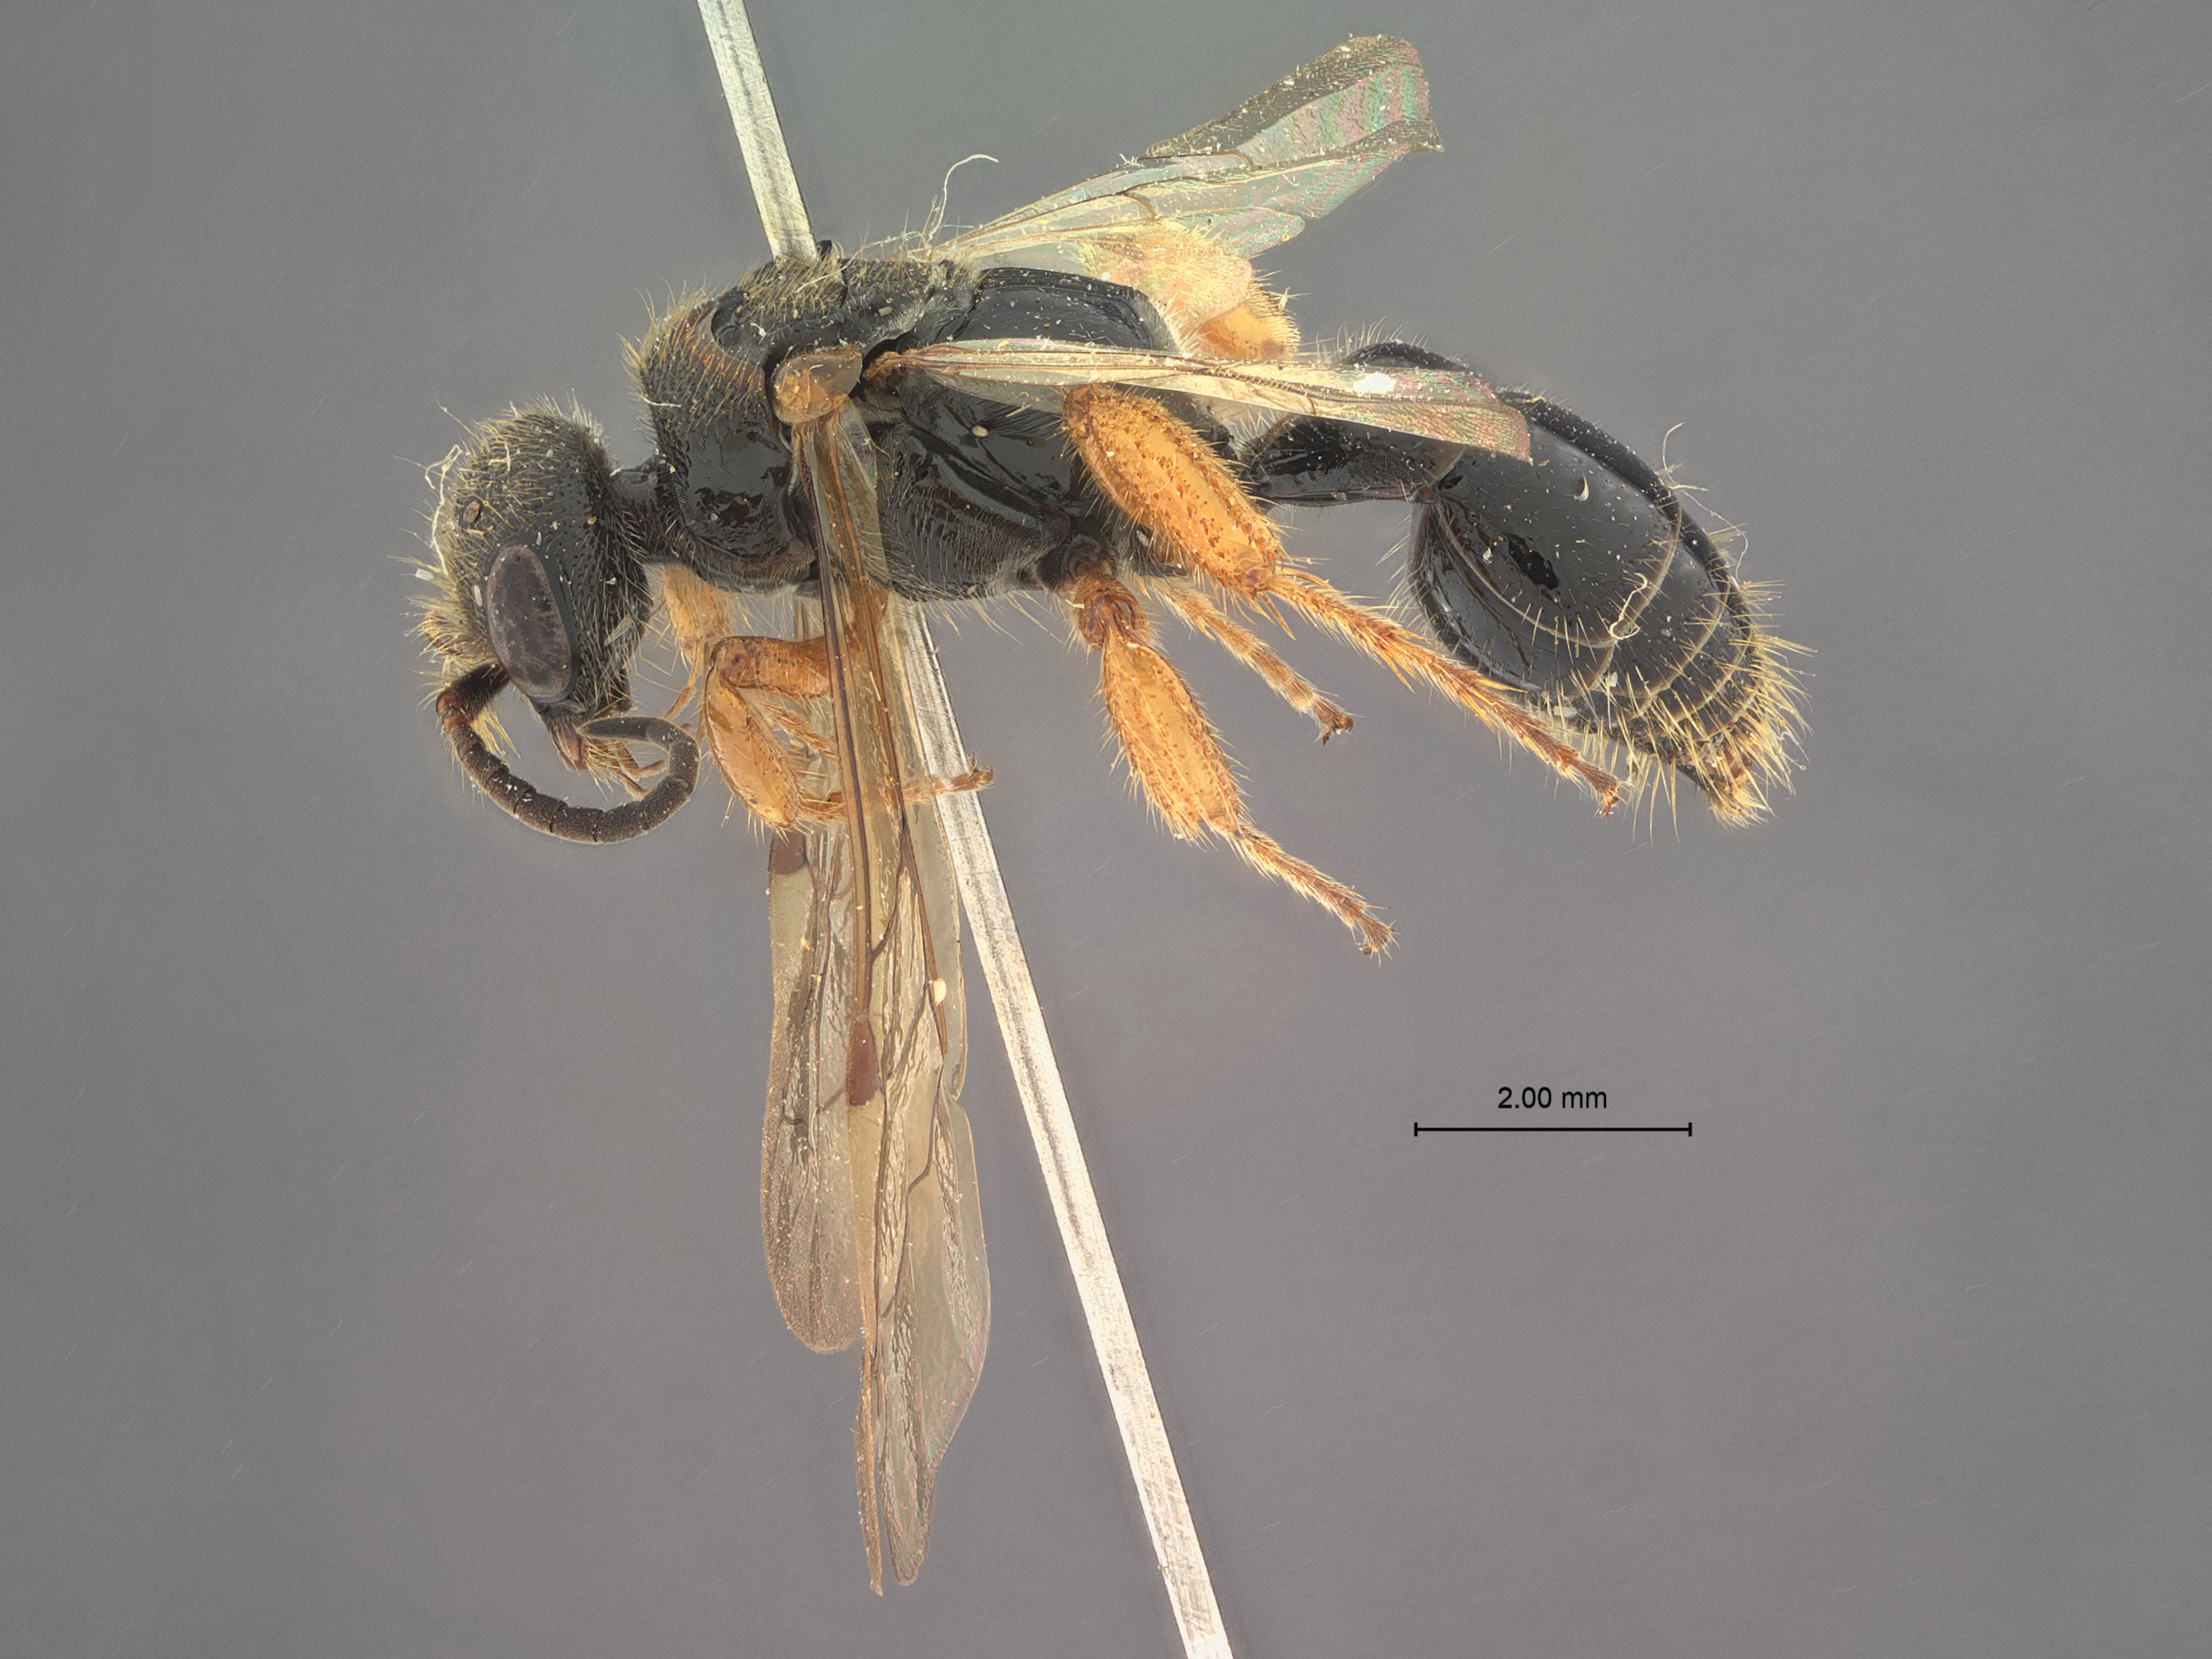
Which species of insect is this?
Tiphia tsunekii
